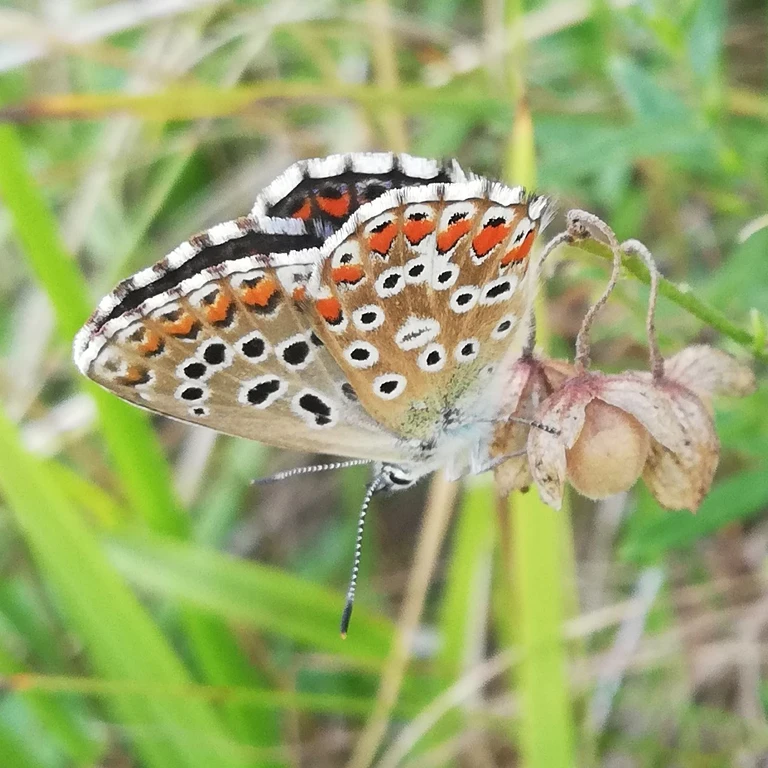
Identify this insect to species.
Lysandra bellargus
